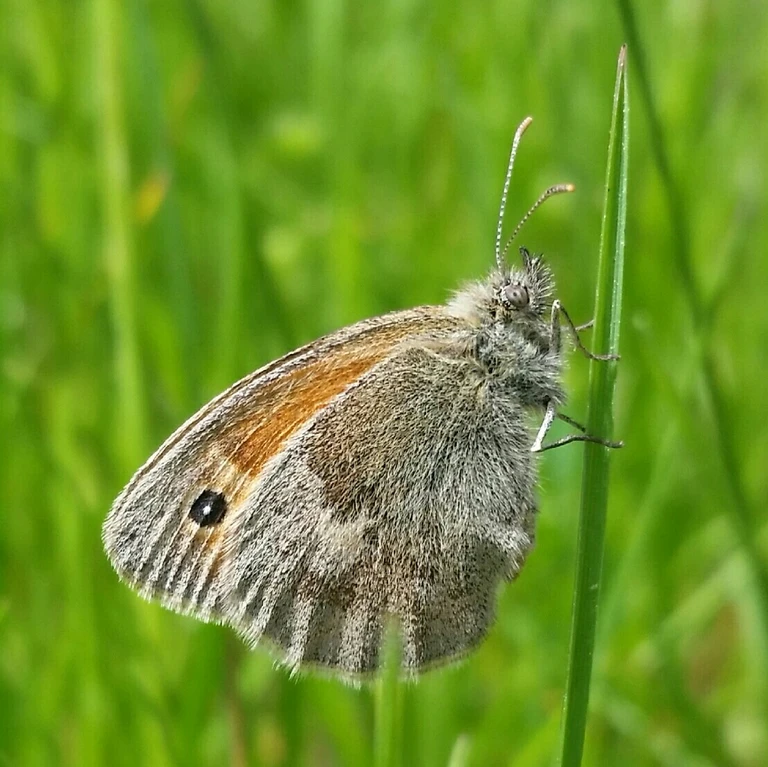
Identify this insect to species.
Coenonympha pamphilus
